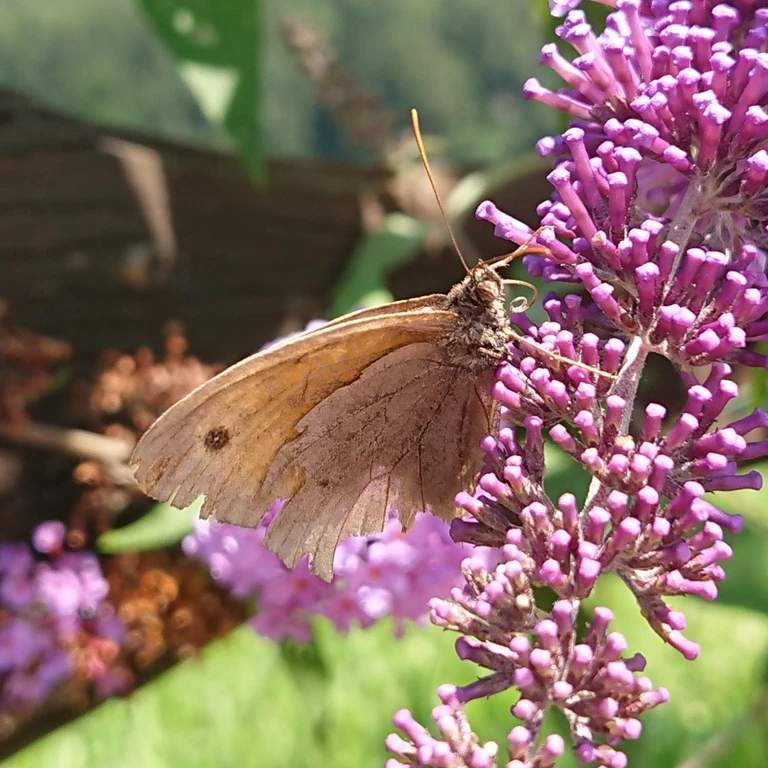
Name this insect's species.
Maniola jurtina
